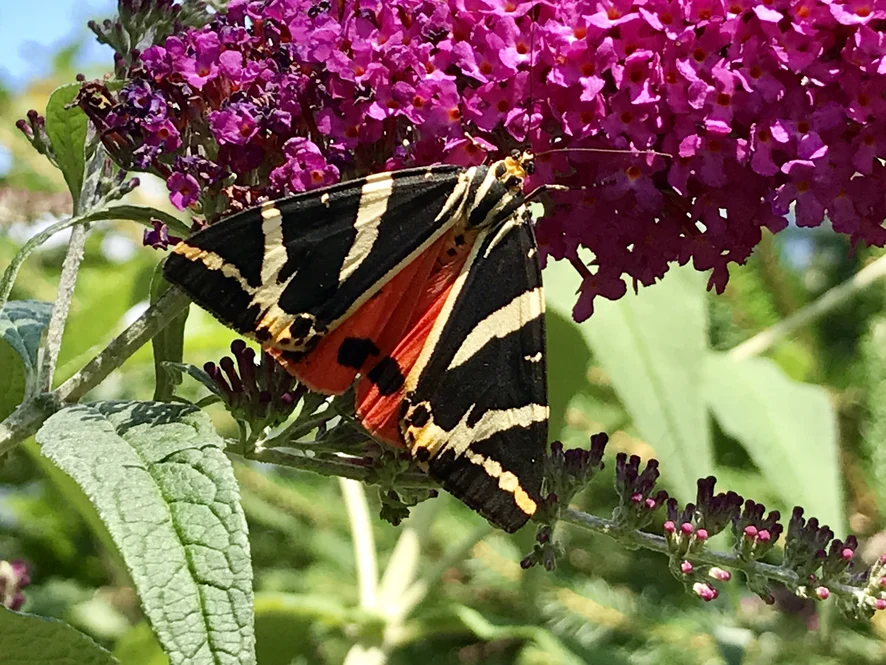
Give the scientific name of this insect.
Euplagia quadripunctaria
